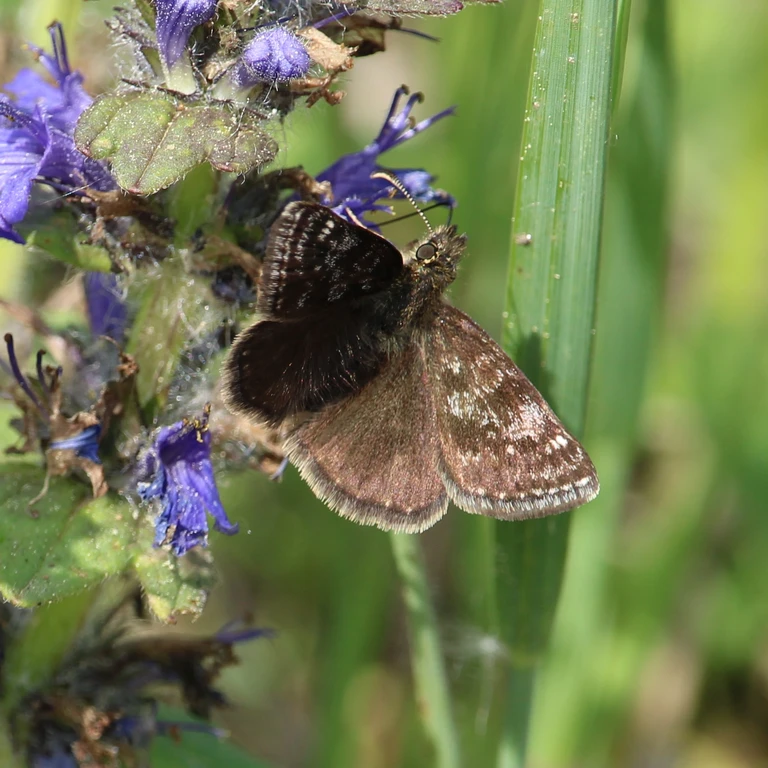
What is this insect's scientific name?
Erynnis tages
